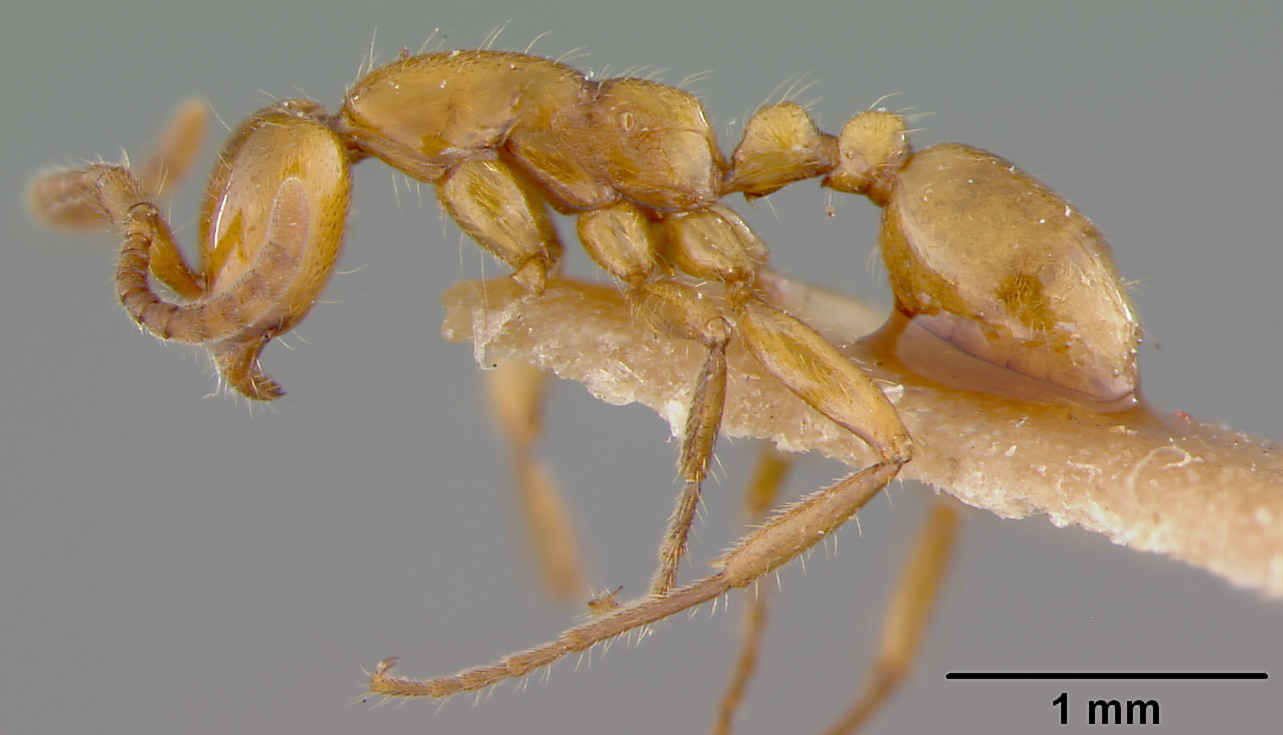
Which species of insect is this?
Eciton laevigatum
